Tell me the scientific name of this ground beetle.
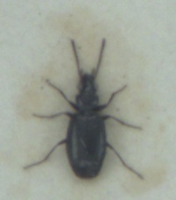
Syntomus truncatellus
